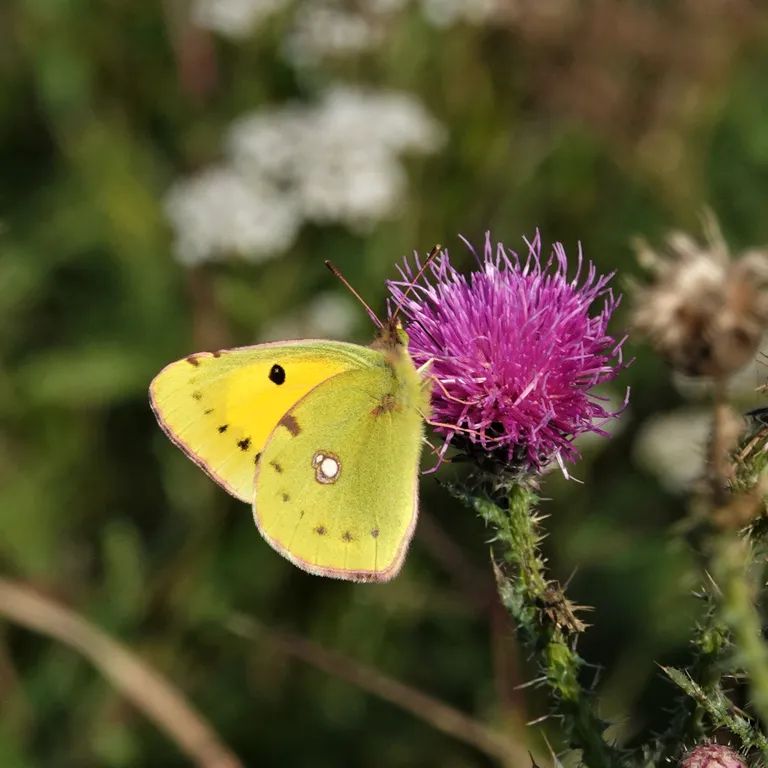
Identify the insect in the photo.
Colias croceus
